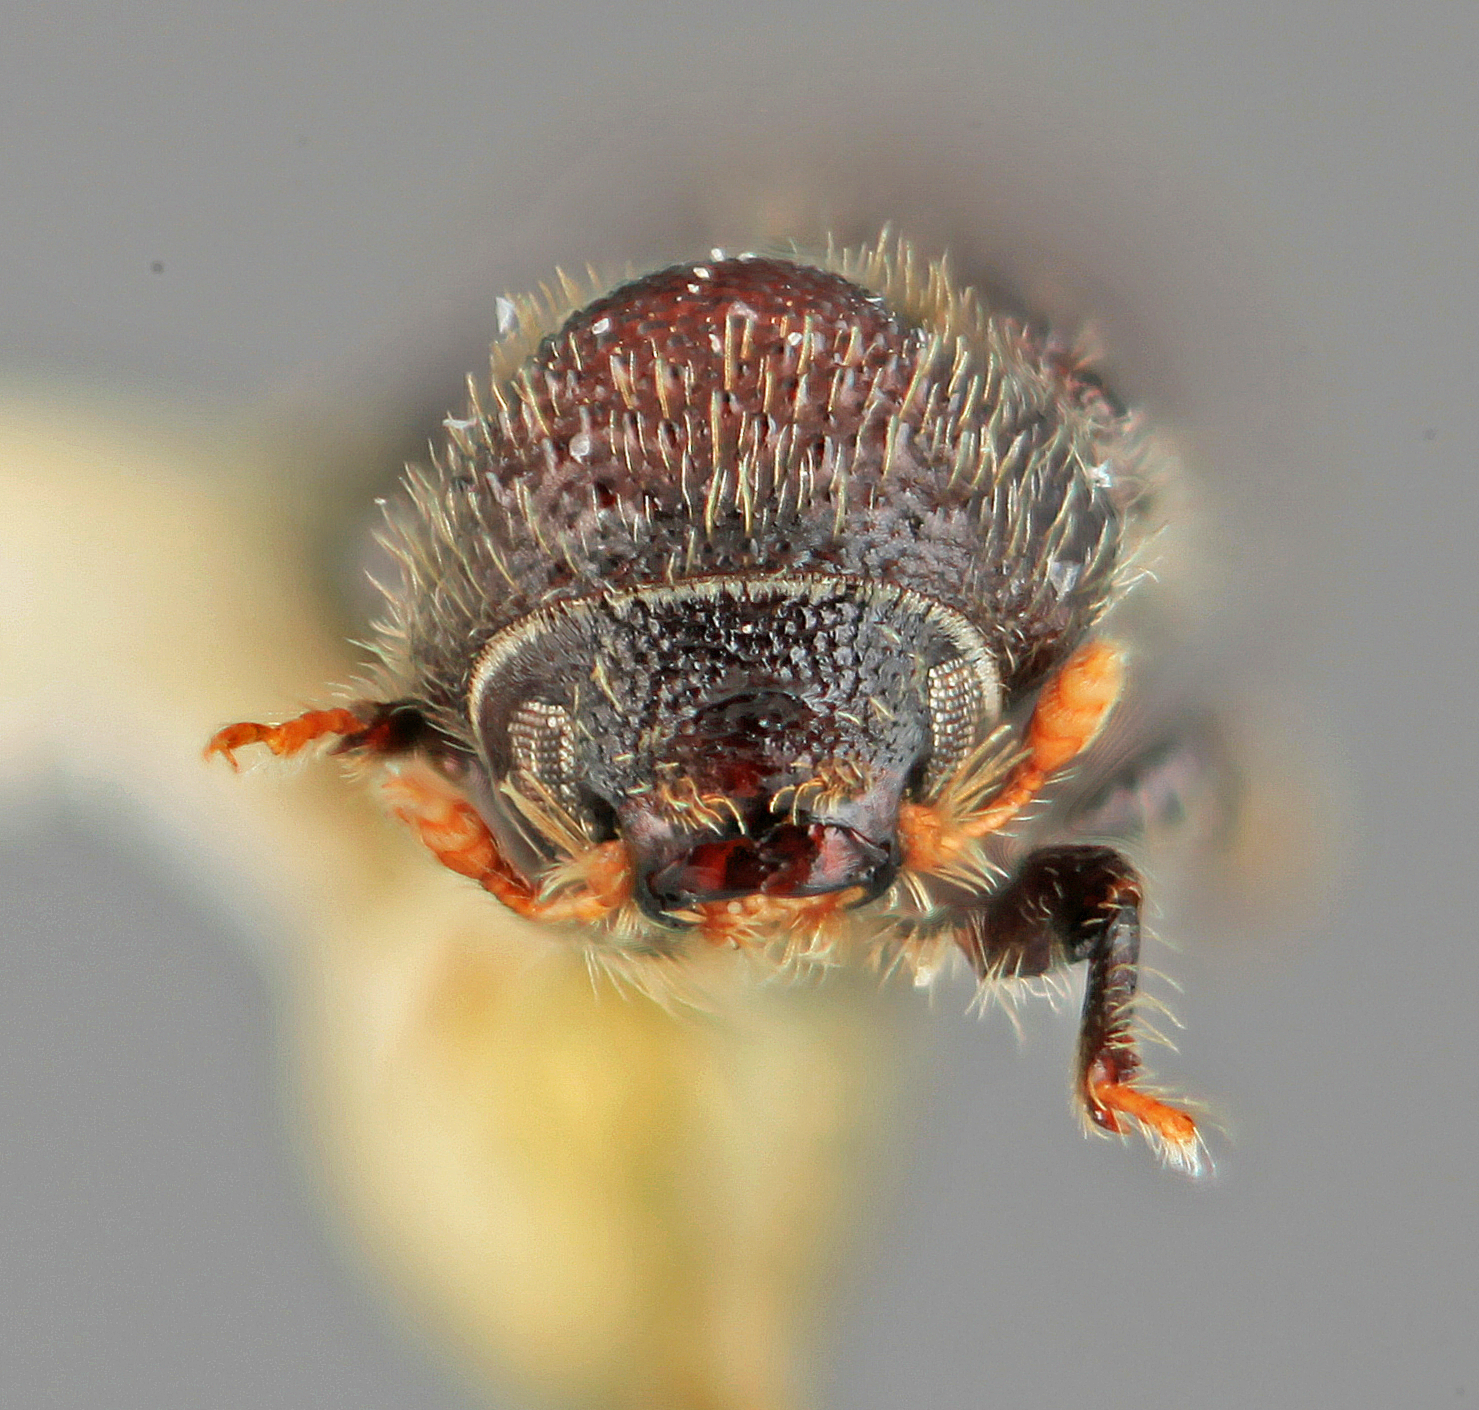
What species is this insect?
Hylocurus microcornis
